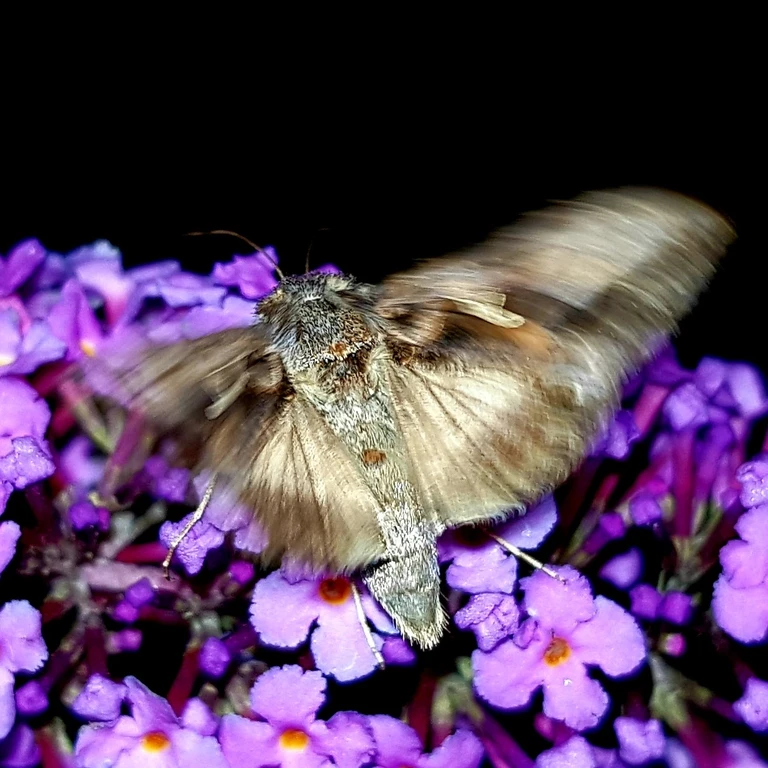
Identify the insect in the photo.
Autographa gamma
